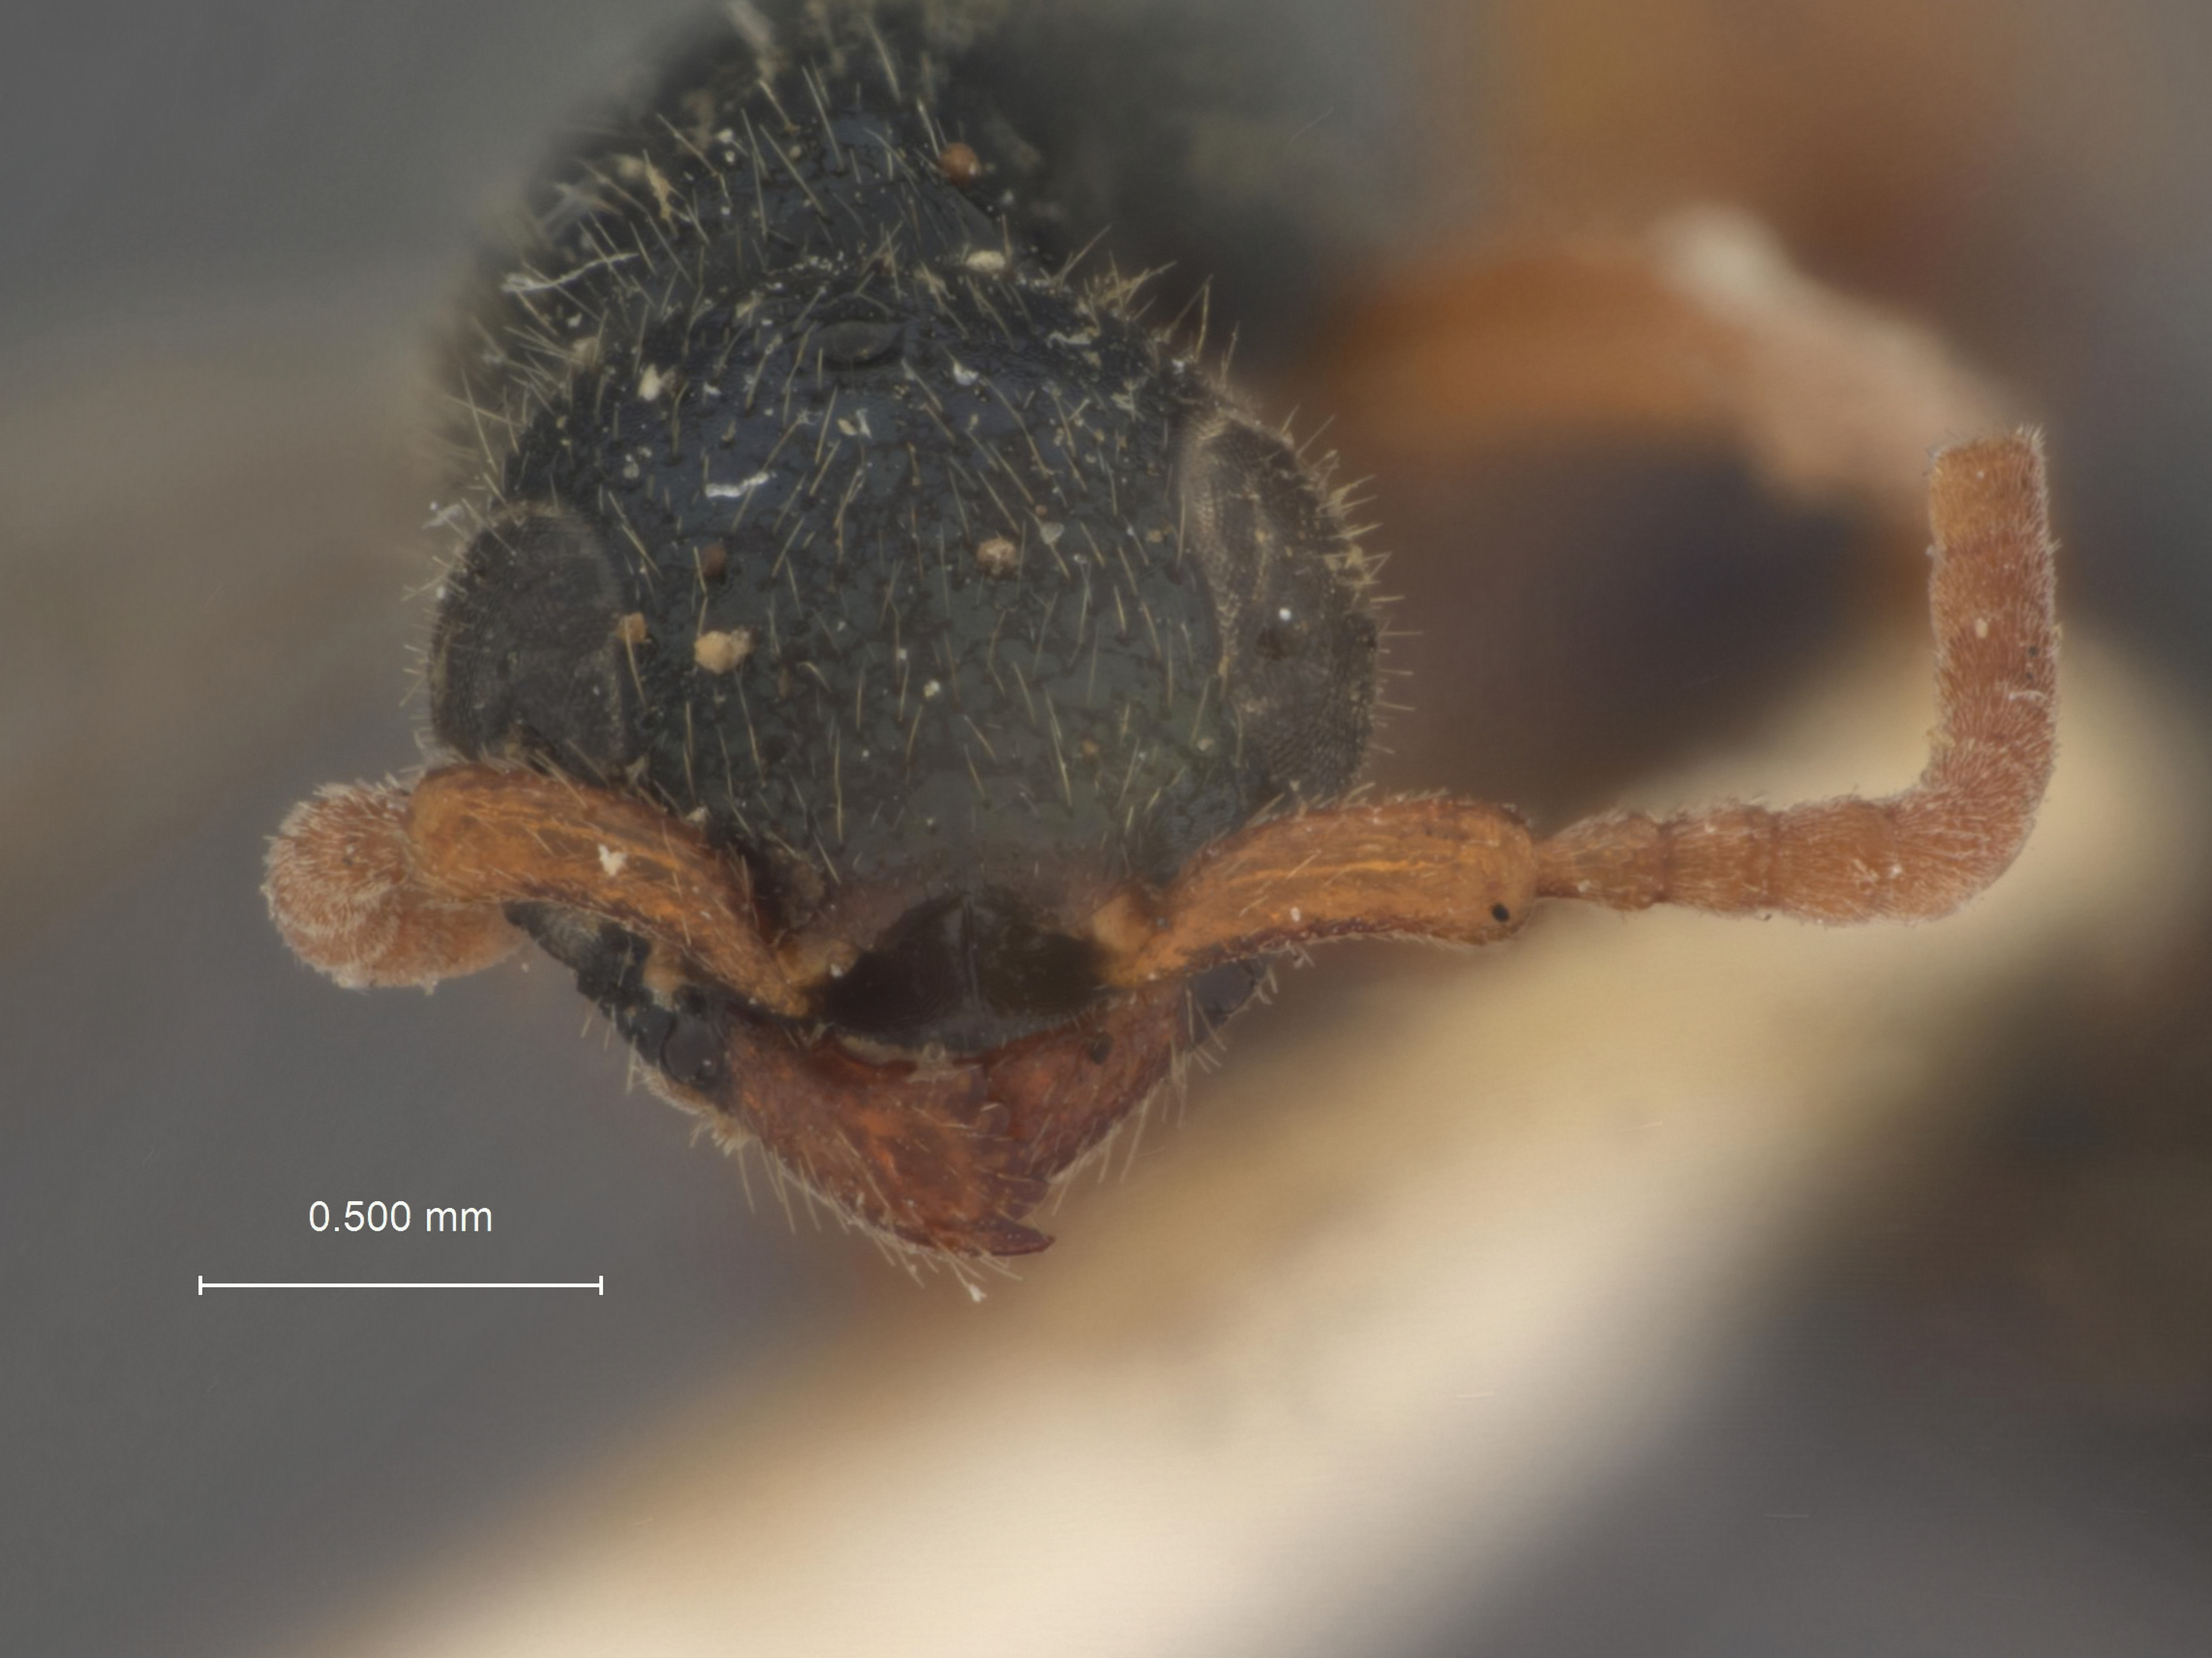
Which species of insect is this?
Epyris grandis
